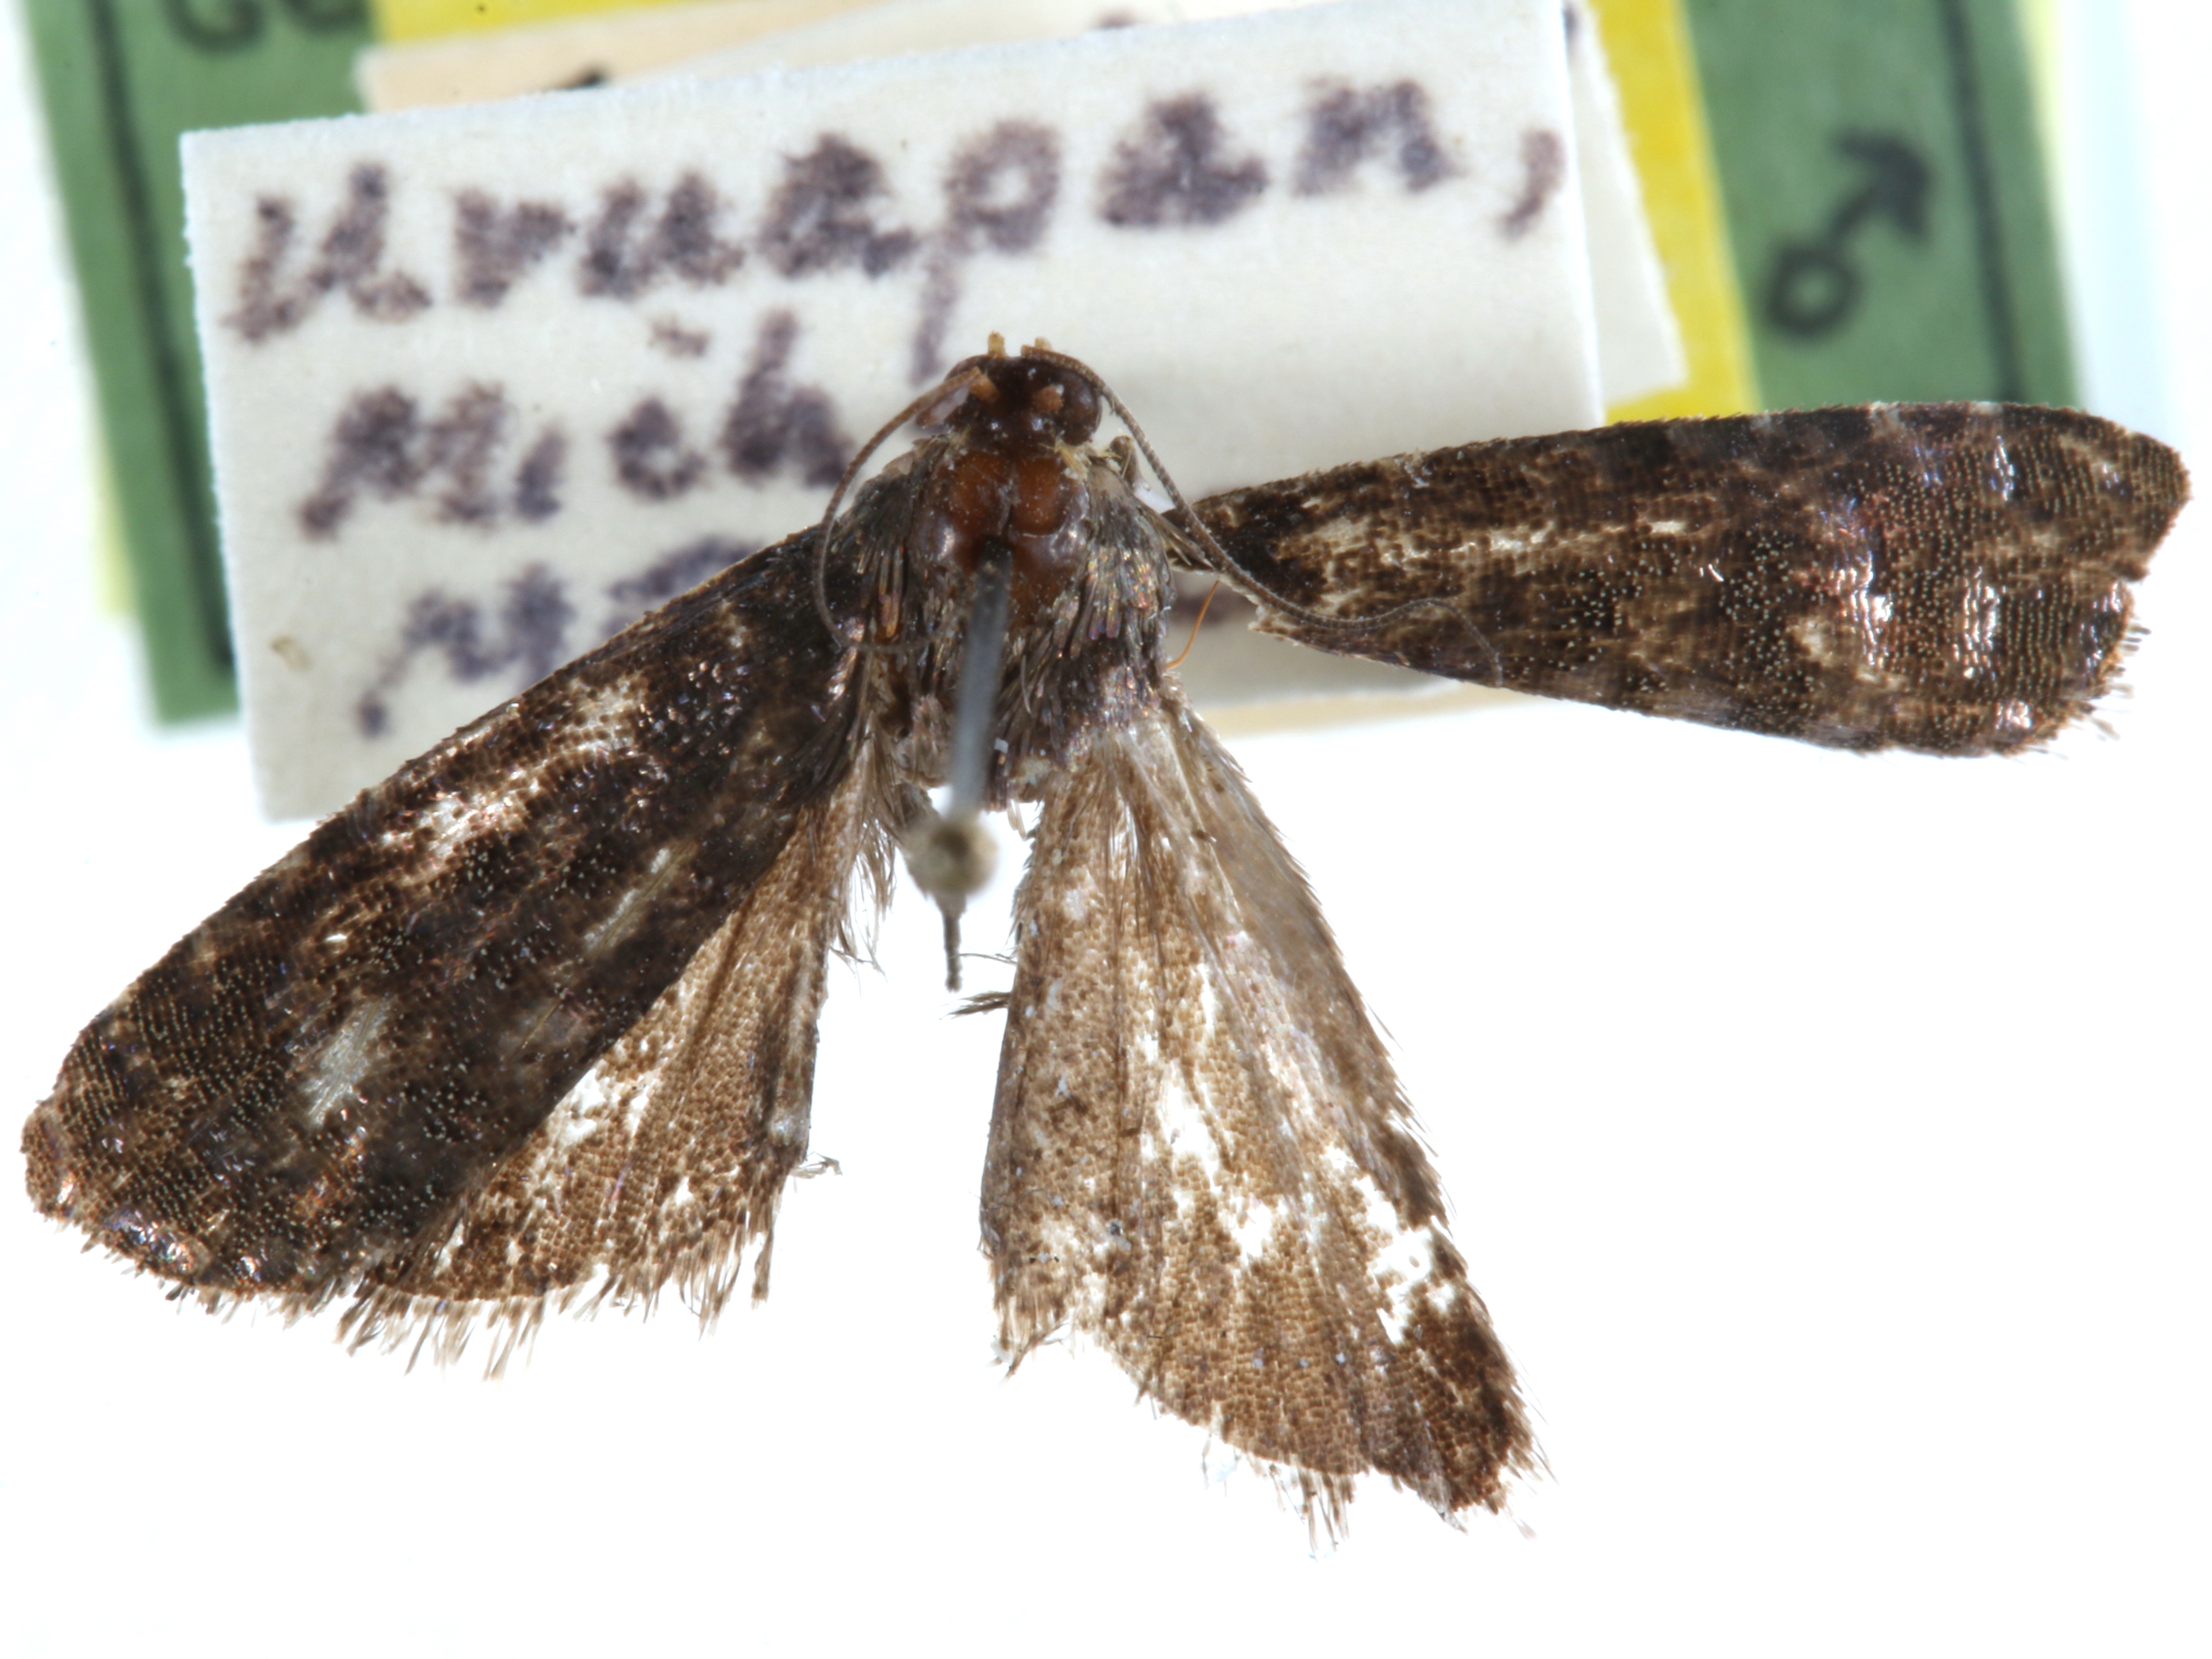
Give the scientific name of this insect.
Cydia latisigna
